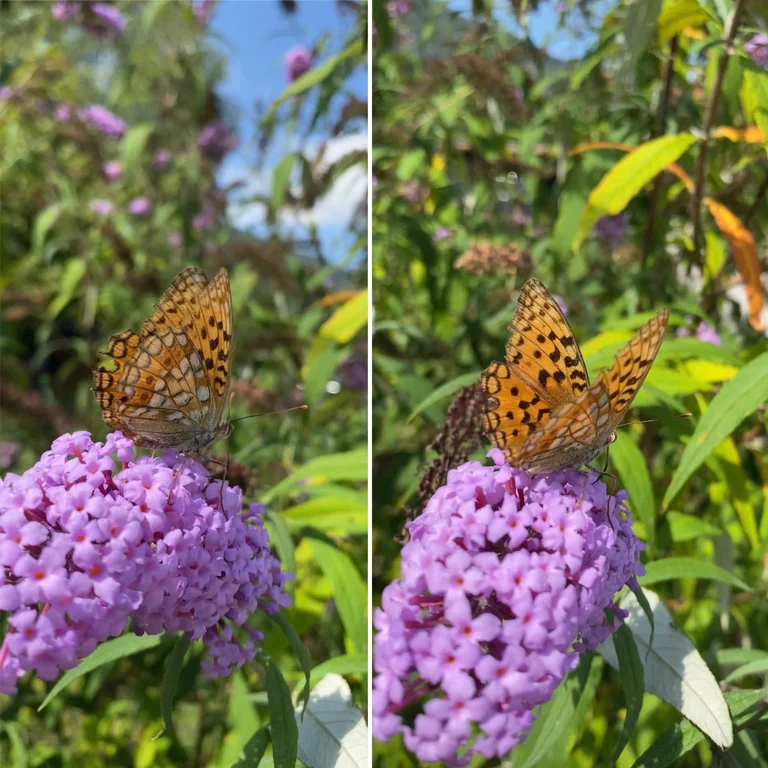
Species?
Fabriciana adippe
